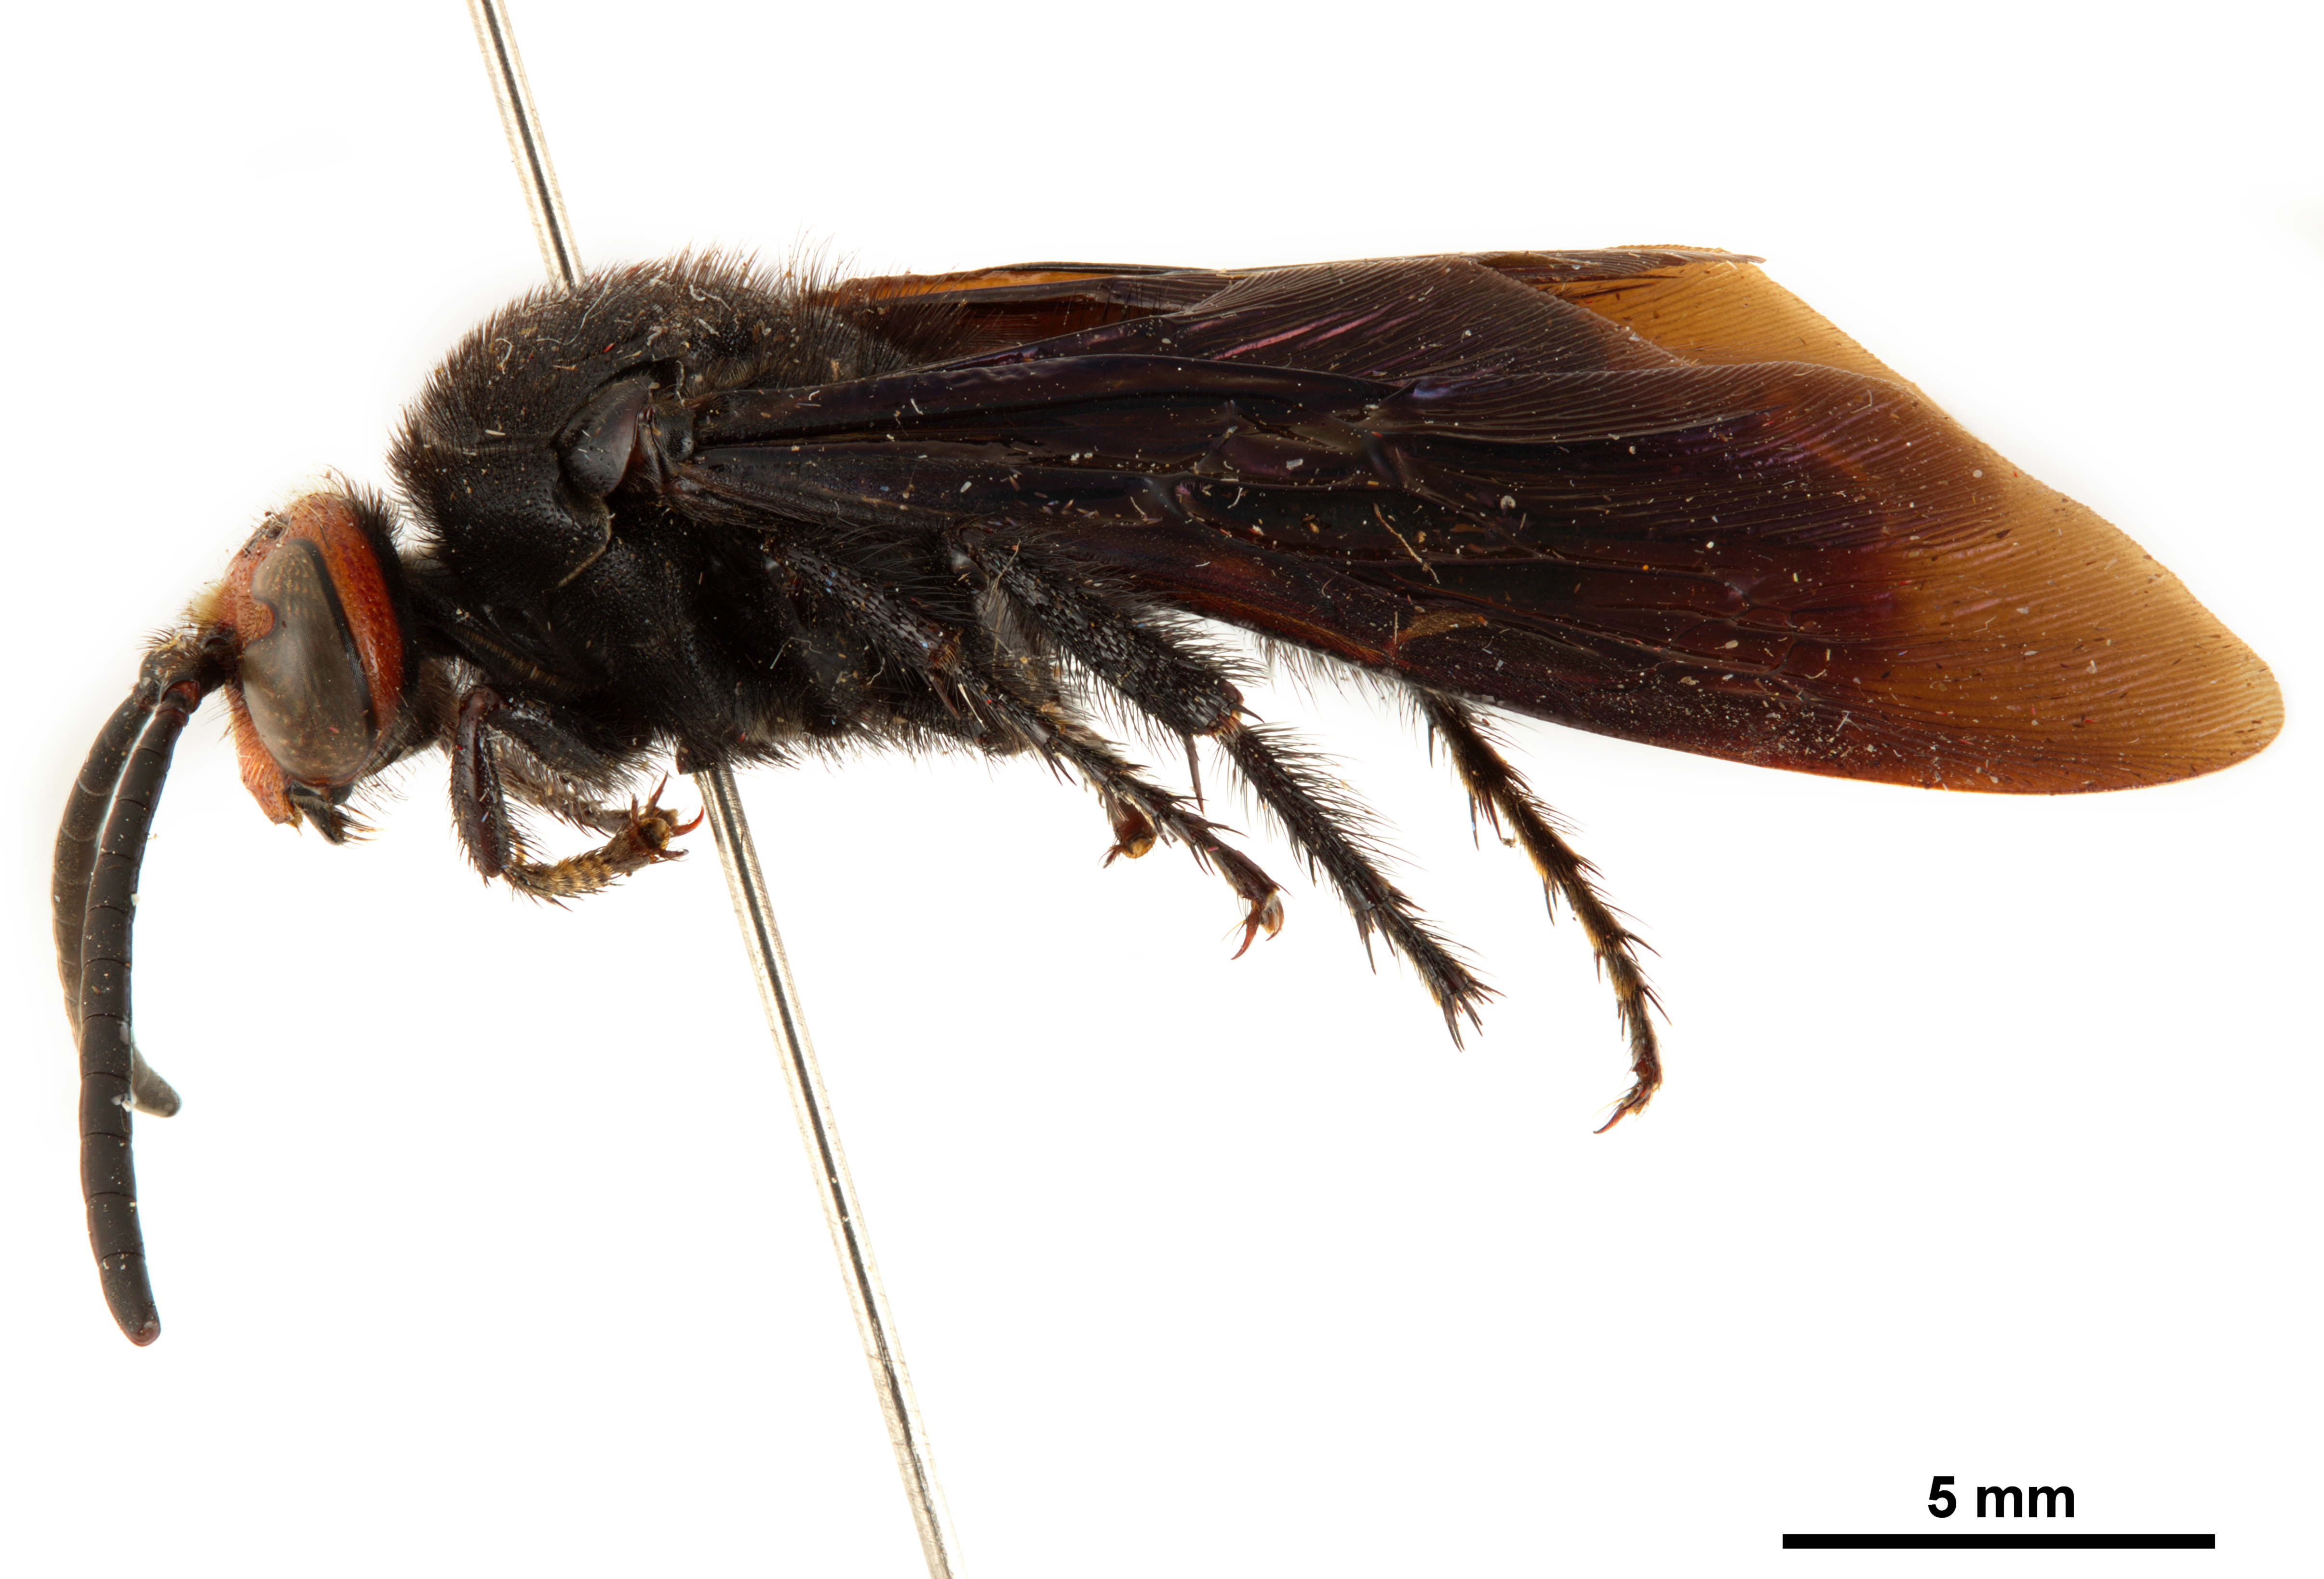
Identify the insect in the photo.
Megascolia azurea
